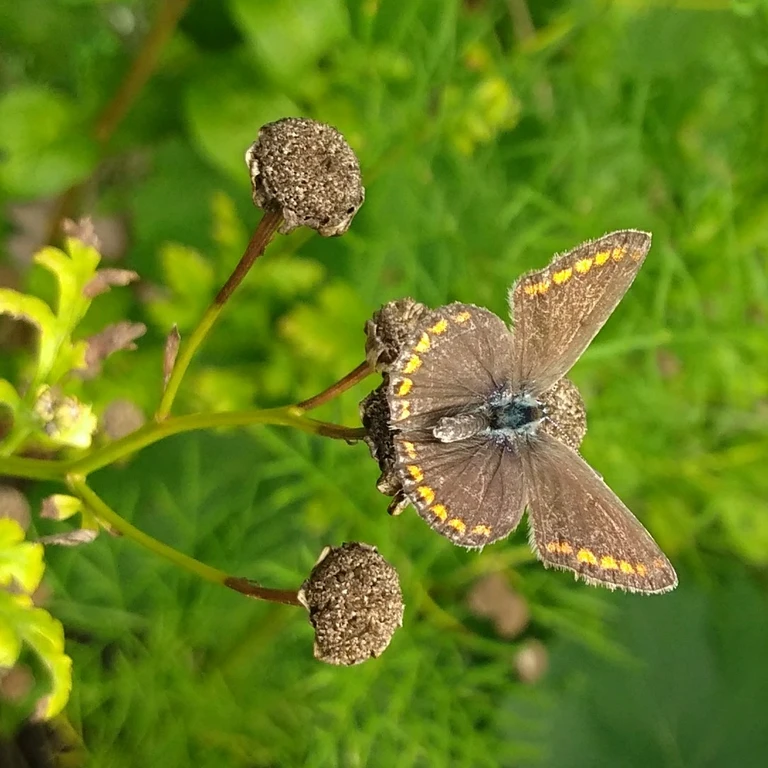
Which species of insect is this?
Polyommatus icarus
